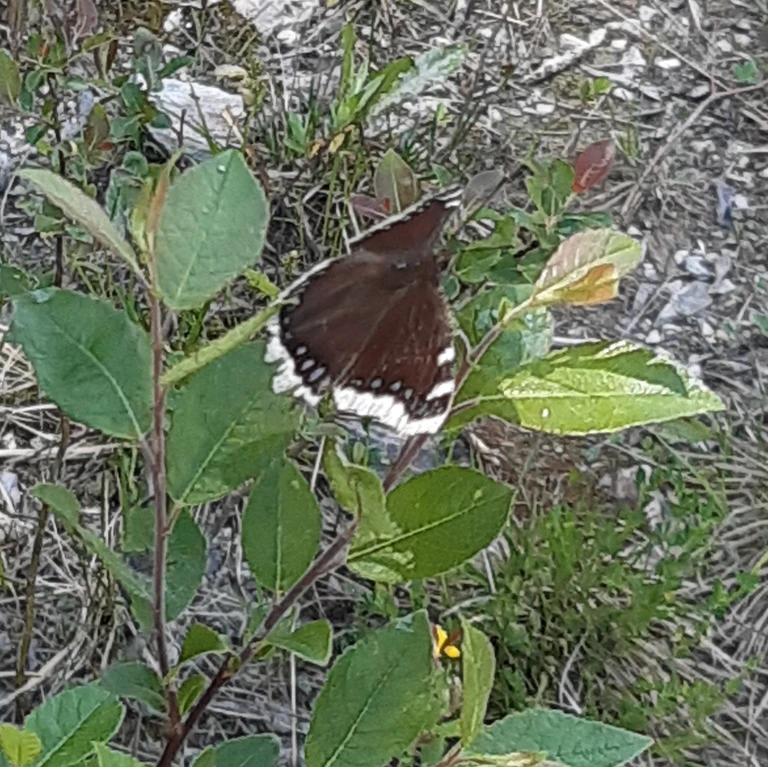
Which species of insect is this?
Nymphalis antiopa
